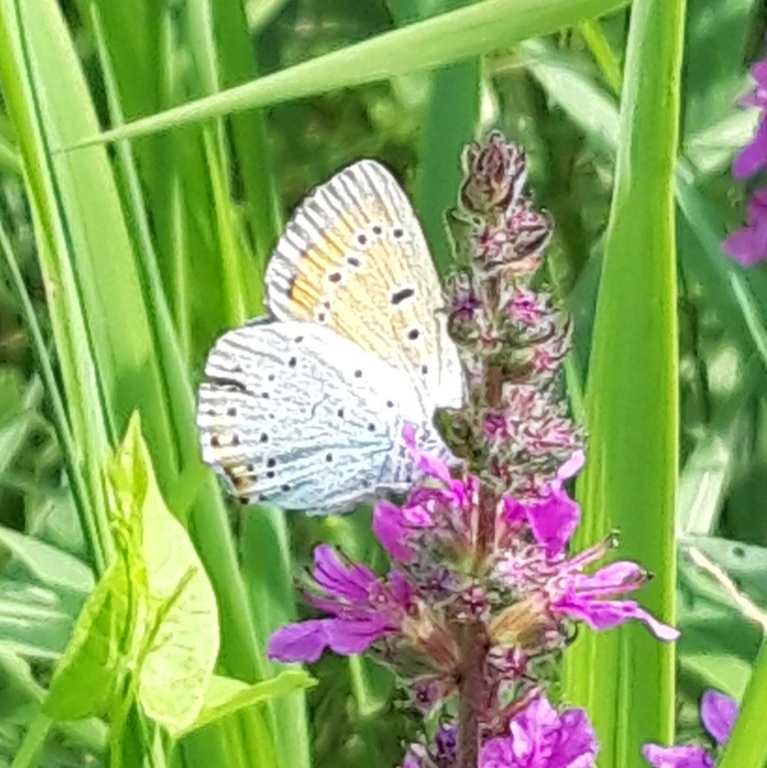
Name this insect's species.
Lycaena dispar
